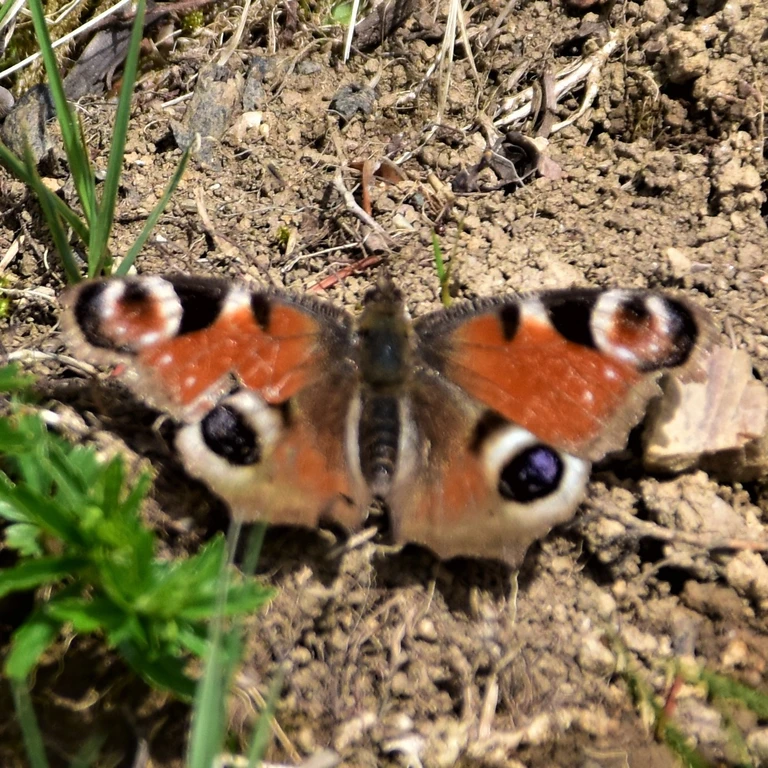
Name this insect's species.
Aglais io
